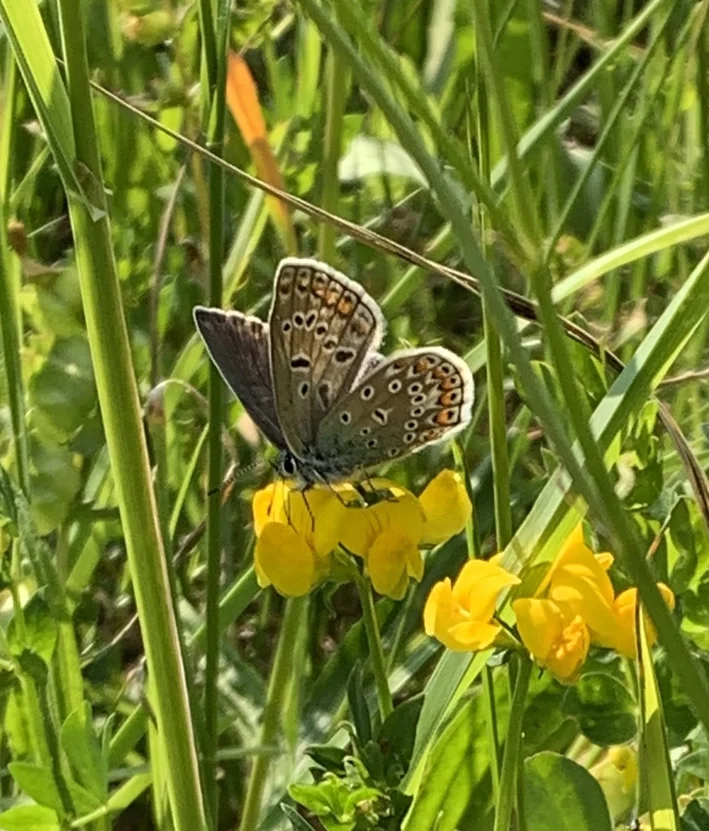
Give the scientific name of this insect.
Polyommatus icarus
